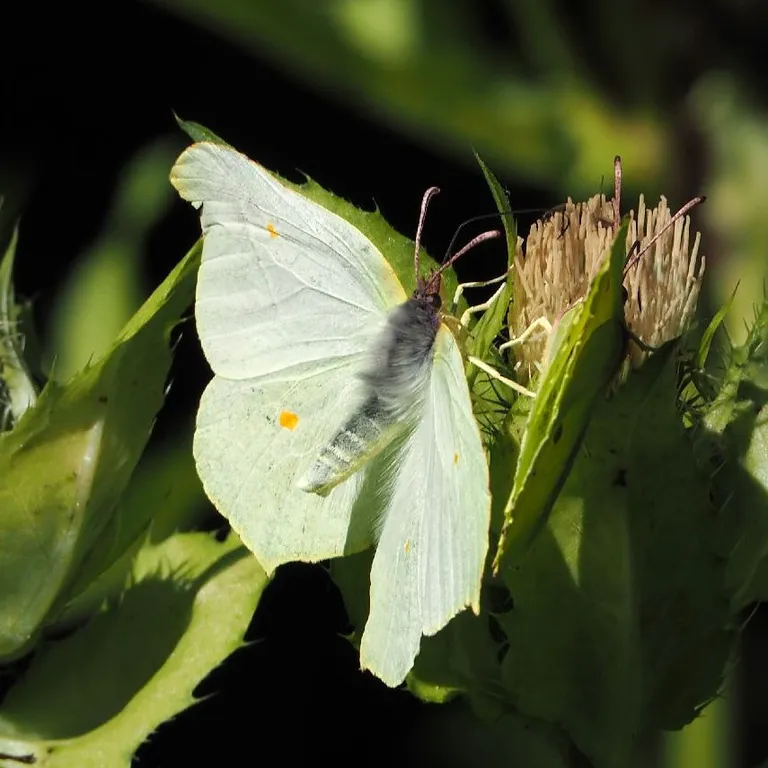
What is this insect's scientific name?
Gonepteryx rhamni
